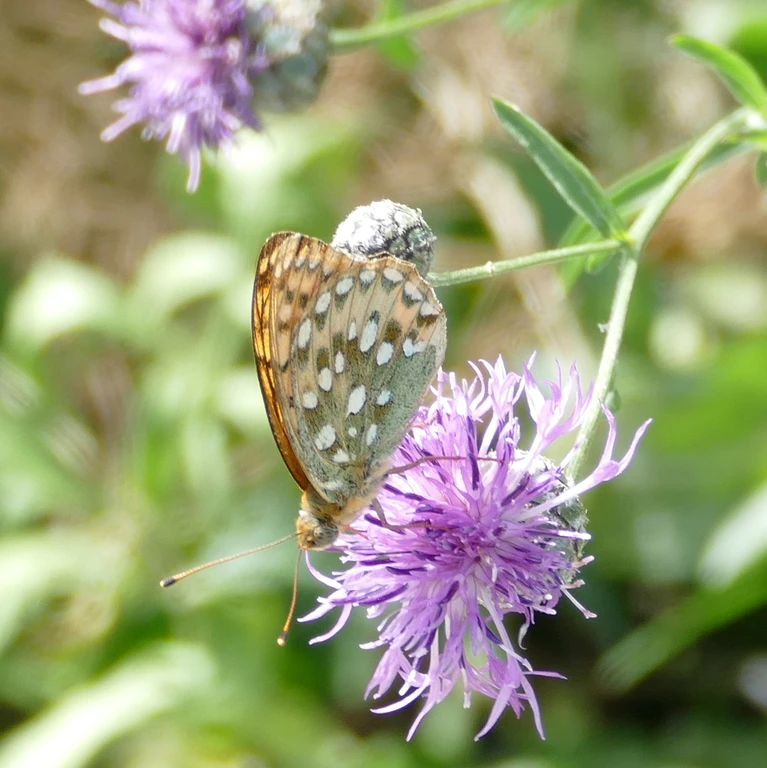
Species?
Speyeria aglaja
